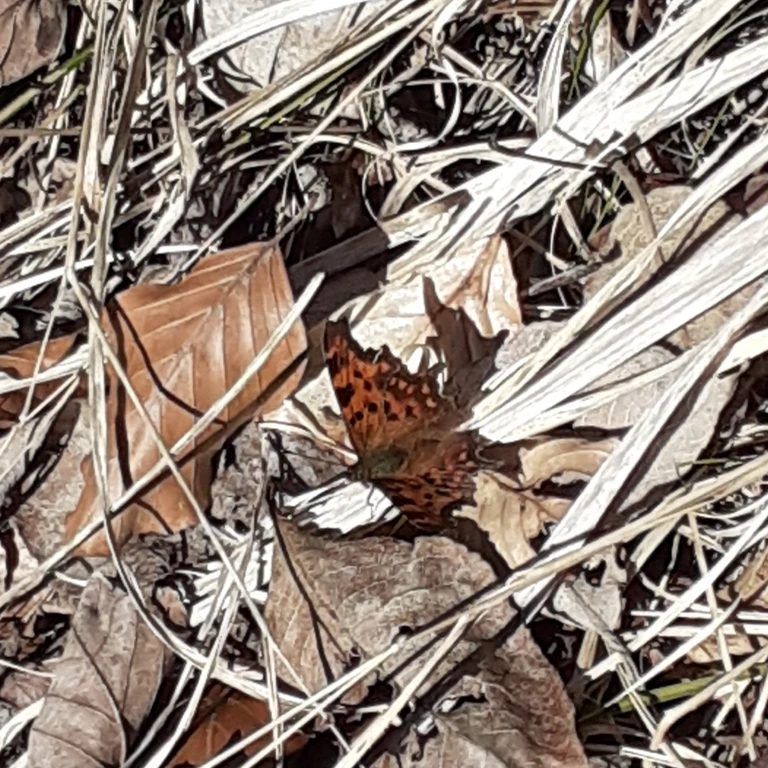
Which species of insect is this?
Polygonia c-album
